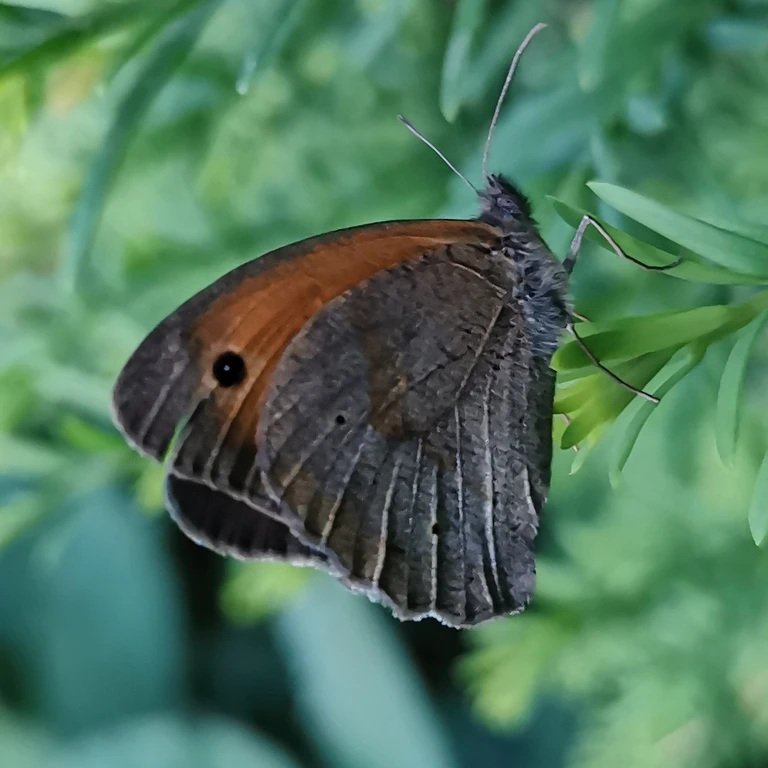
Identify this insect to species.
Maniola jurtina
